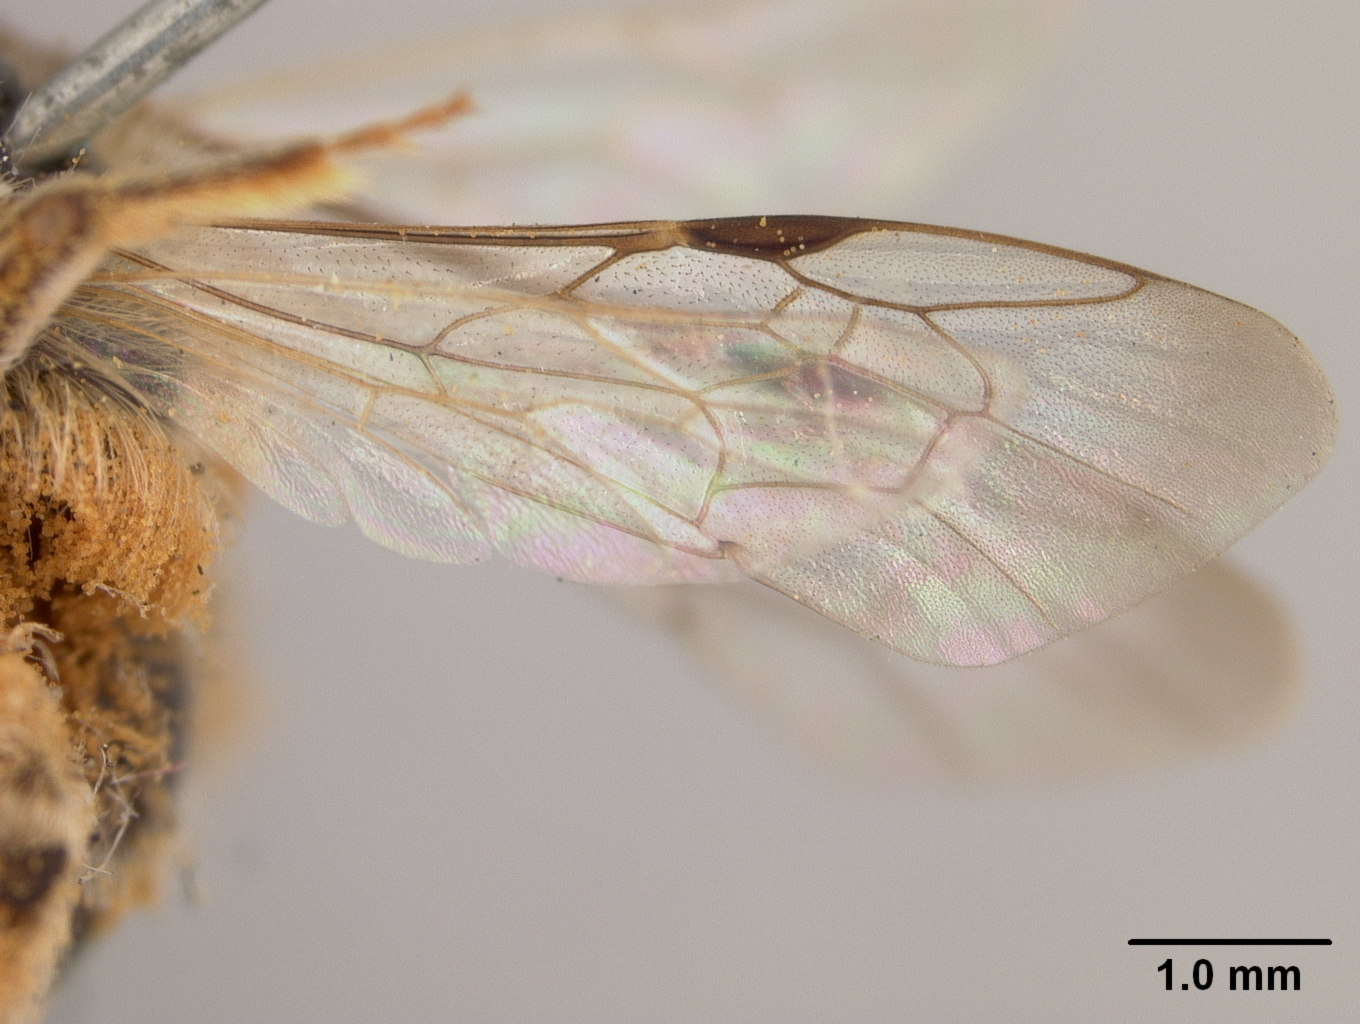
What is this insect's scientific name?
Andrena xanthigera
